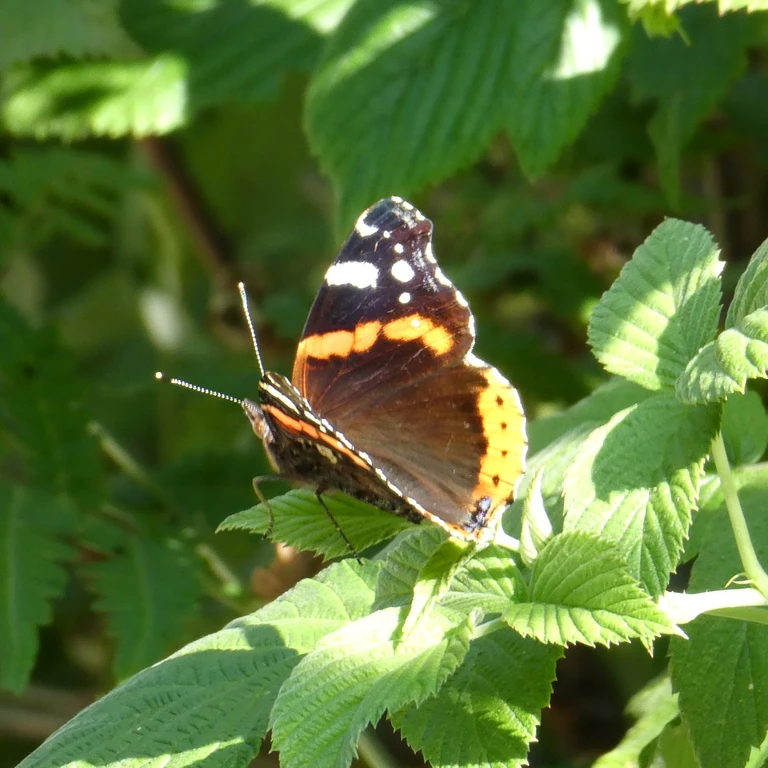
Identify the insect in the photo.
Vanessa atalanta
